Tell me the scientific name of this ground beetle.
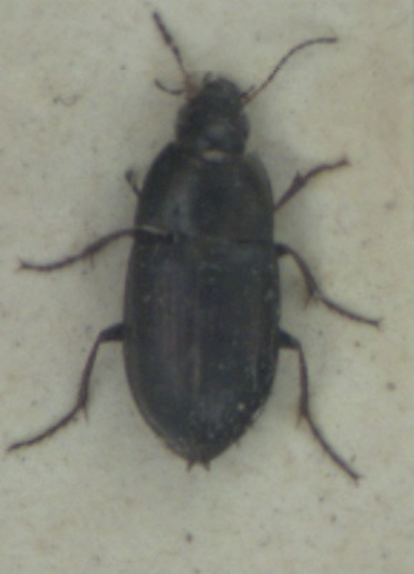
Amara aenea
